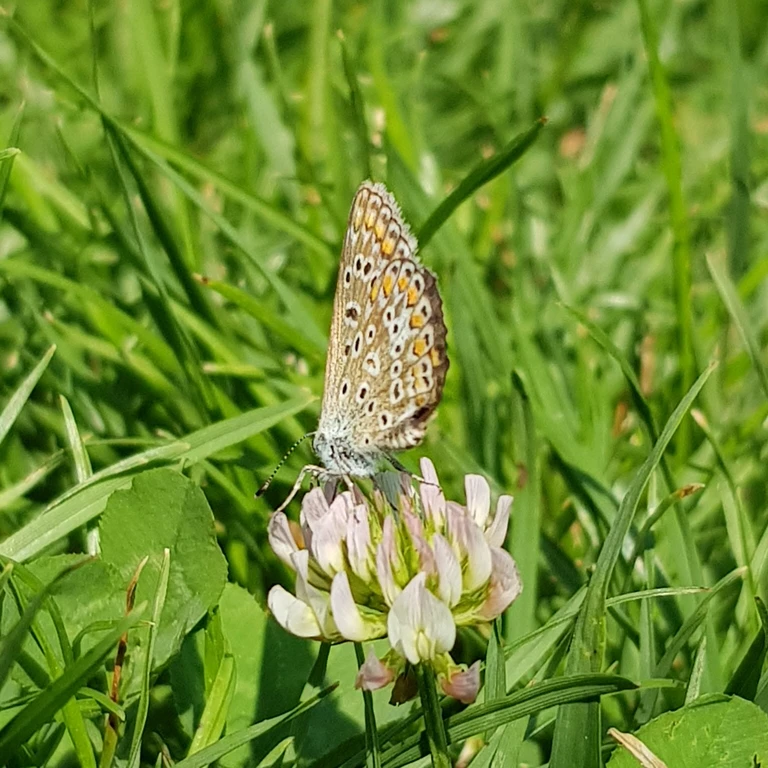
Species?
Polyommatus icarus
